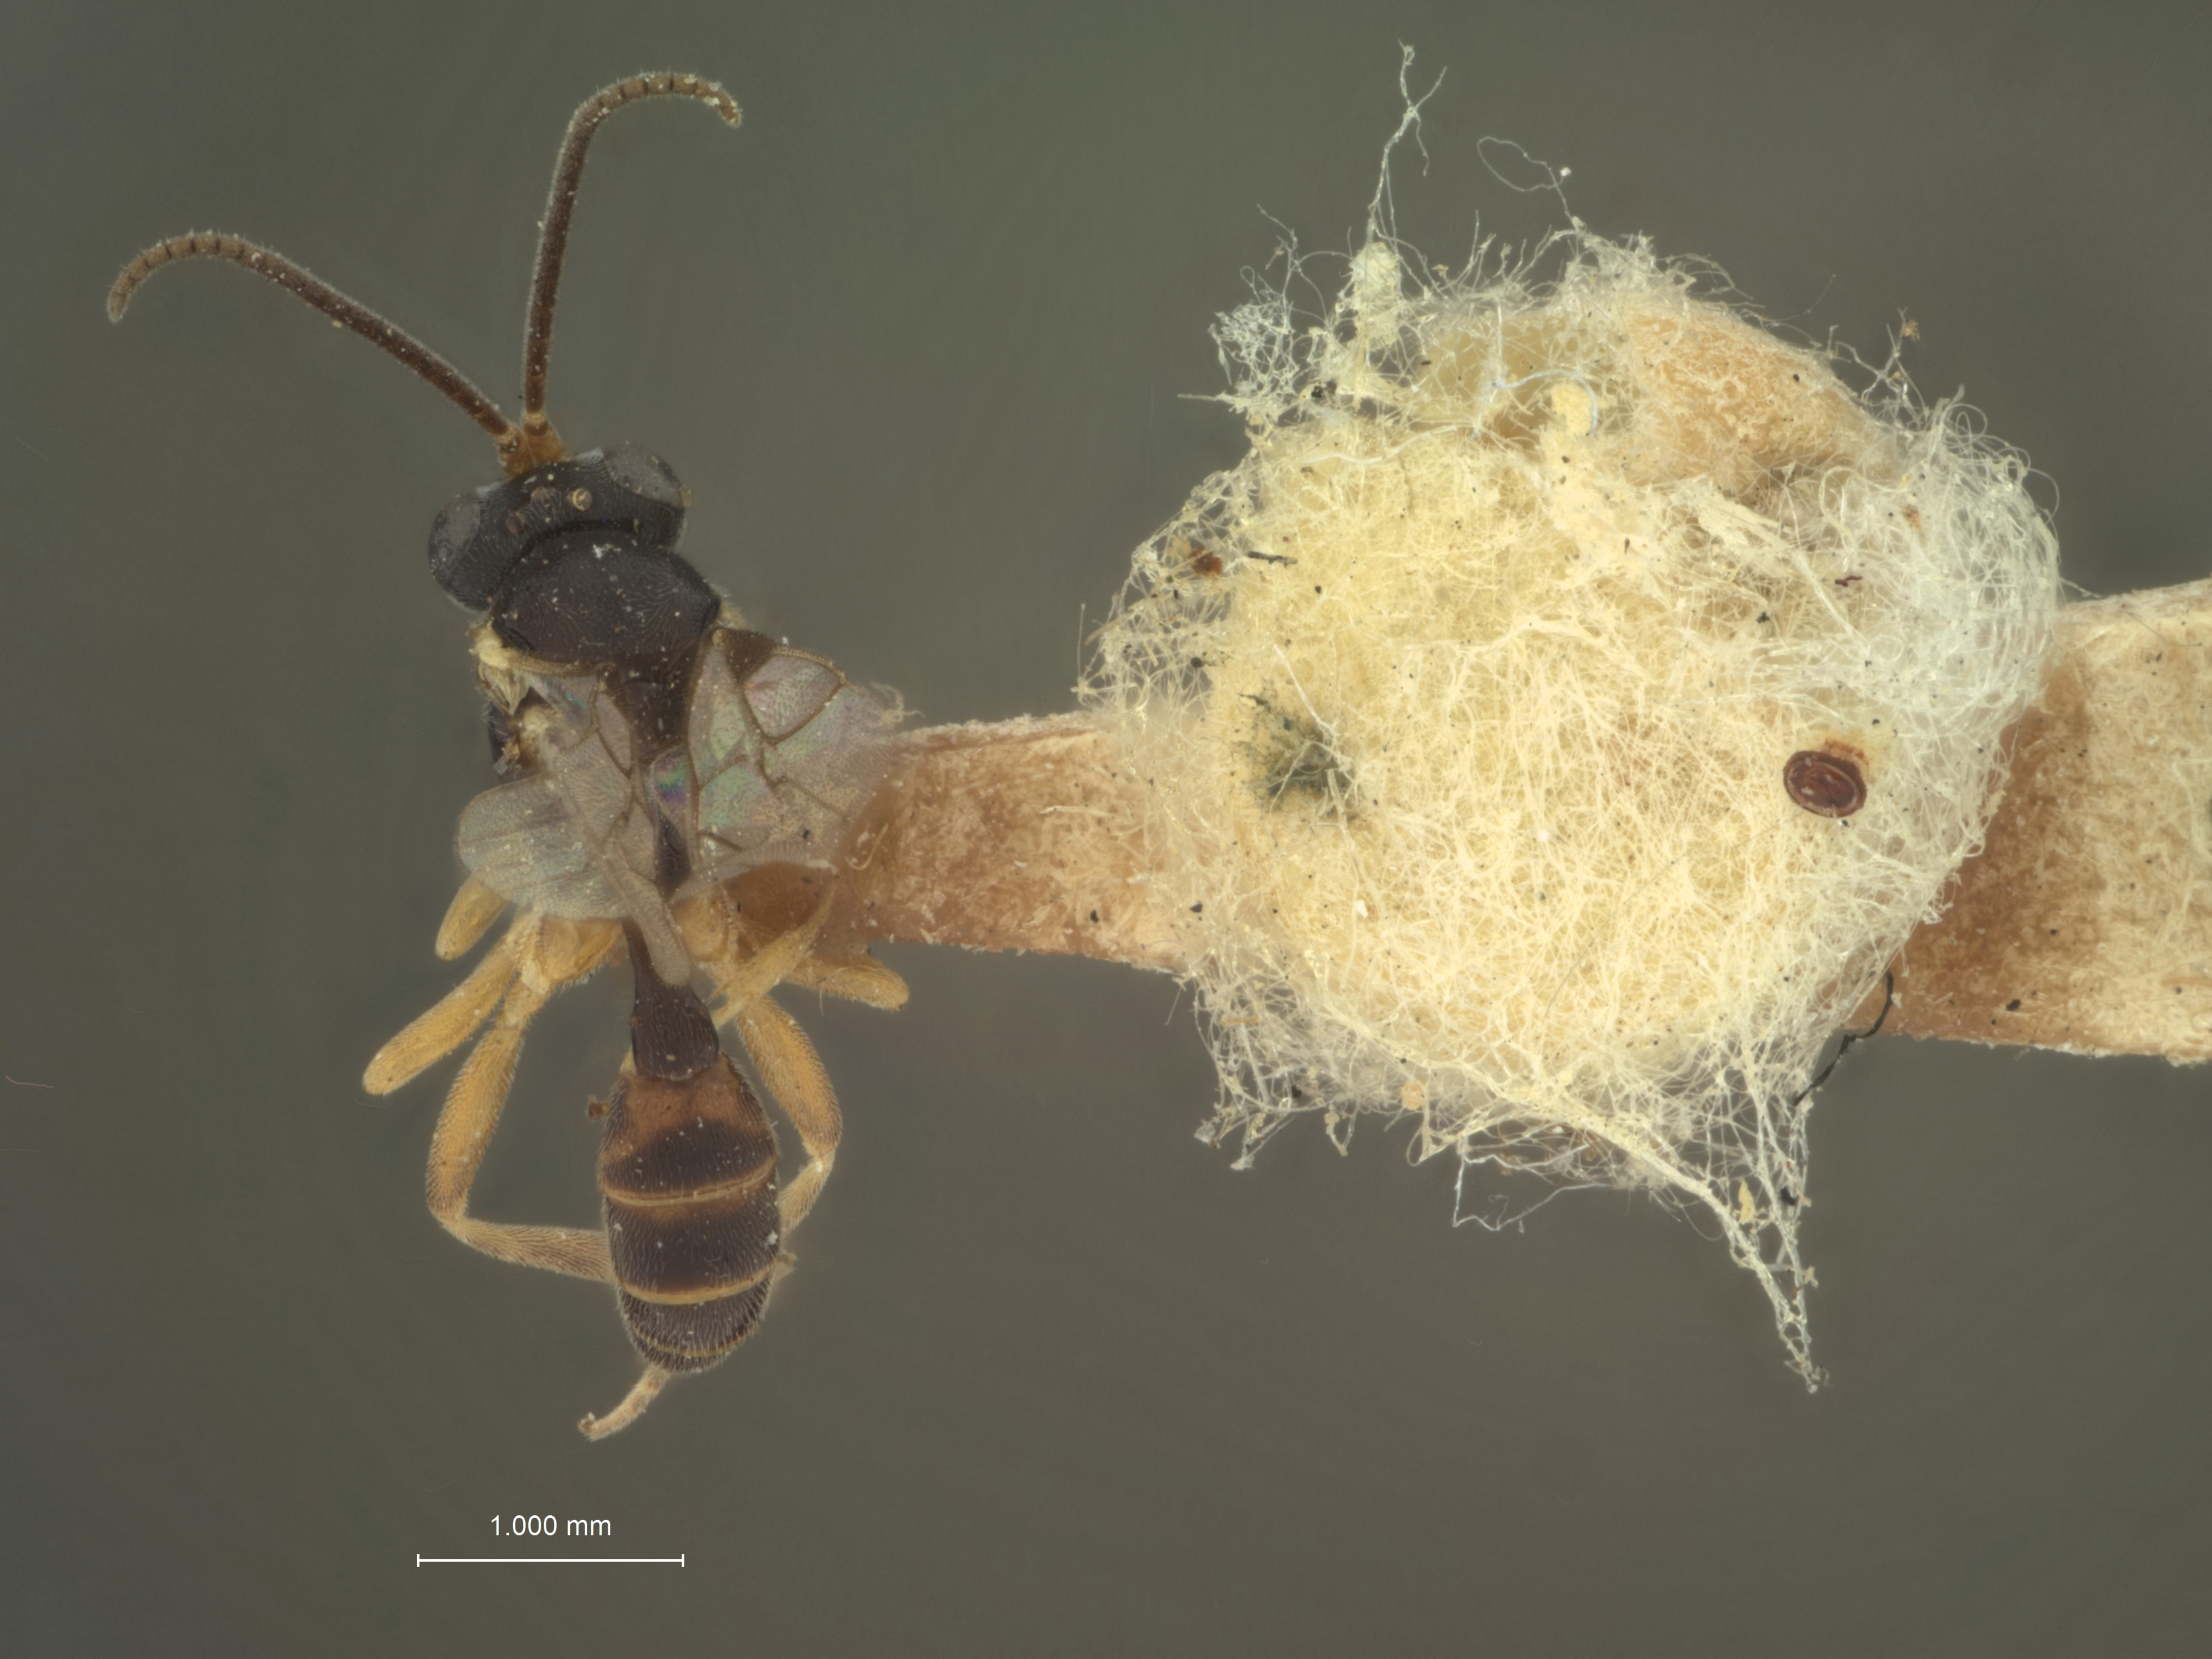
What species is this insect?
Otacustes chrysopae
